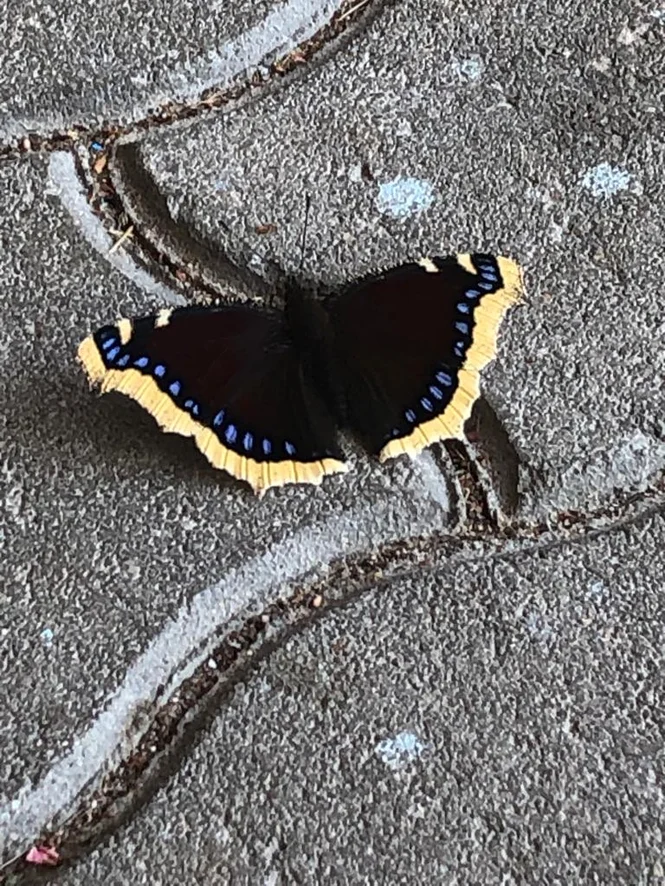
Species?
Nymphalis antiopa
